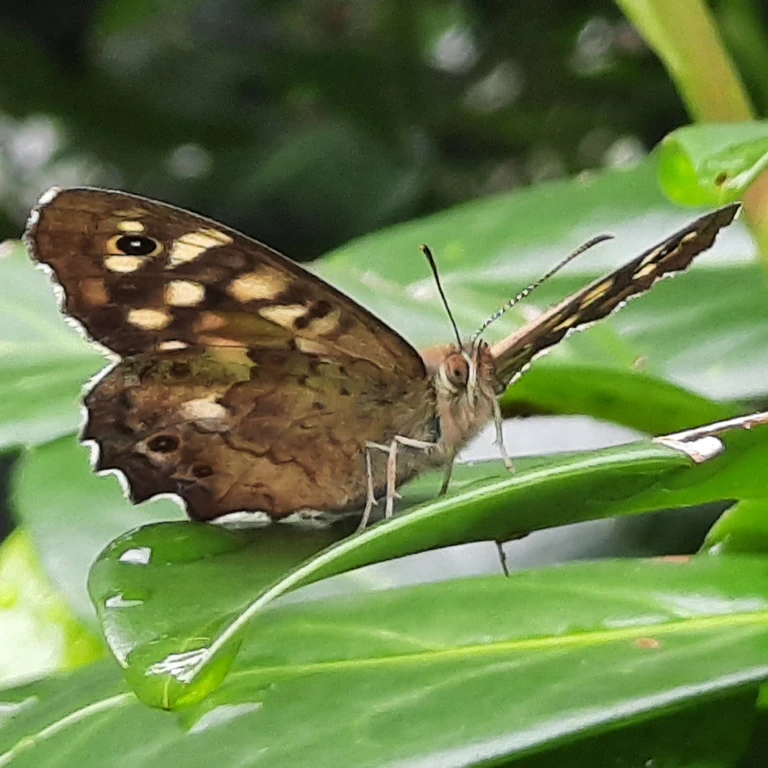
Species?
Pararge aegeria
